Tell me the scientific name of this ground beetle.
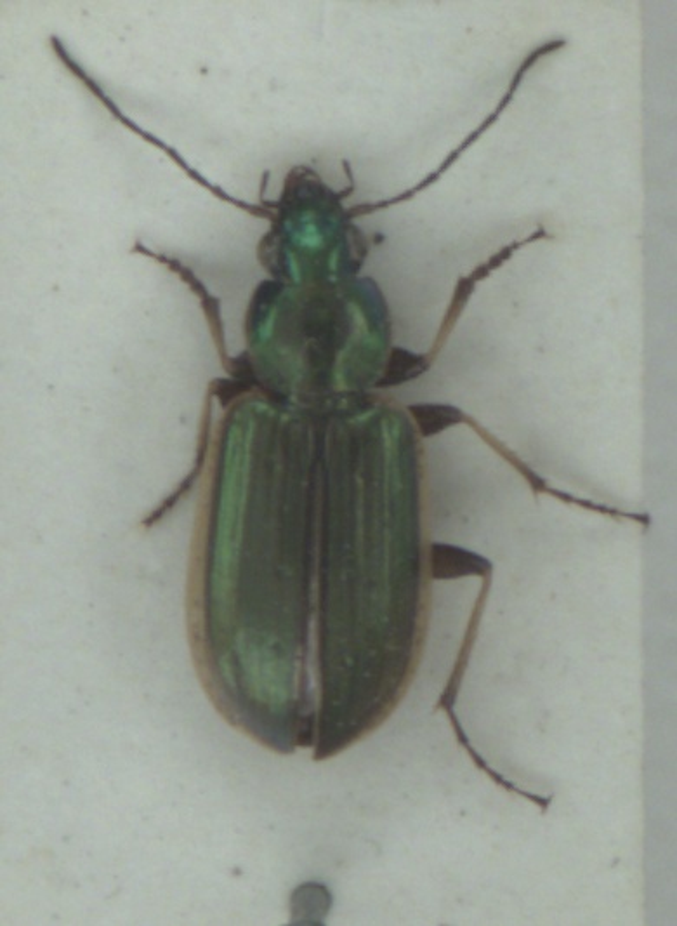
Agonum marginatum
